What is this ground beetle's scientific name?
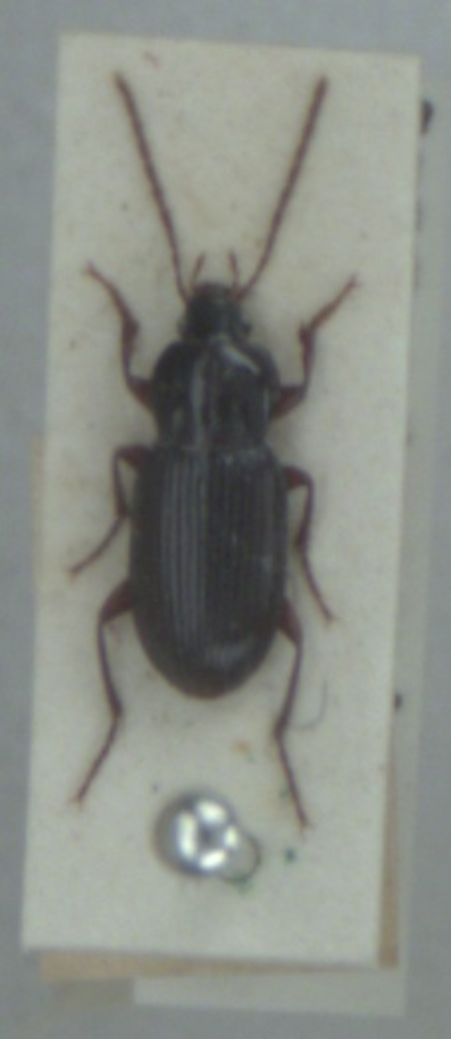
Pedius longicollis
